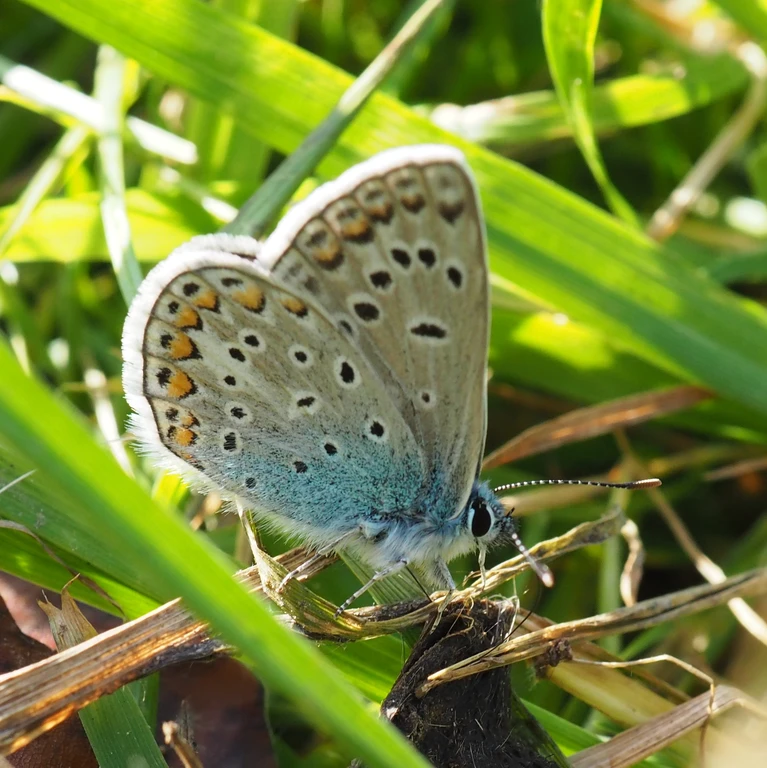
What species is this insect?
Polyommatus icarus
